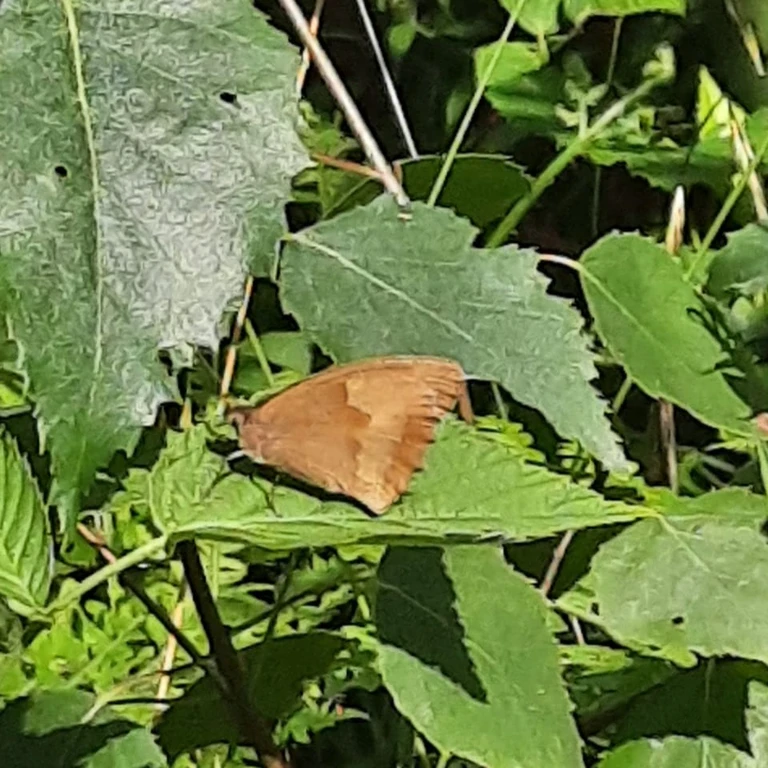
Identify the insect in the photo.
Maniola jurtina
